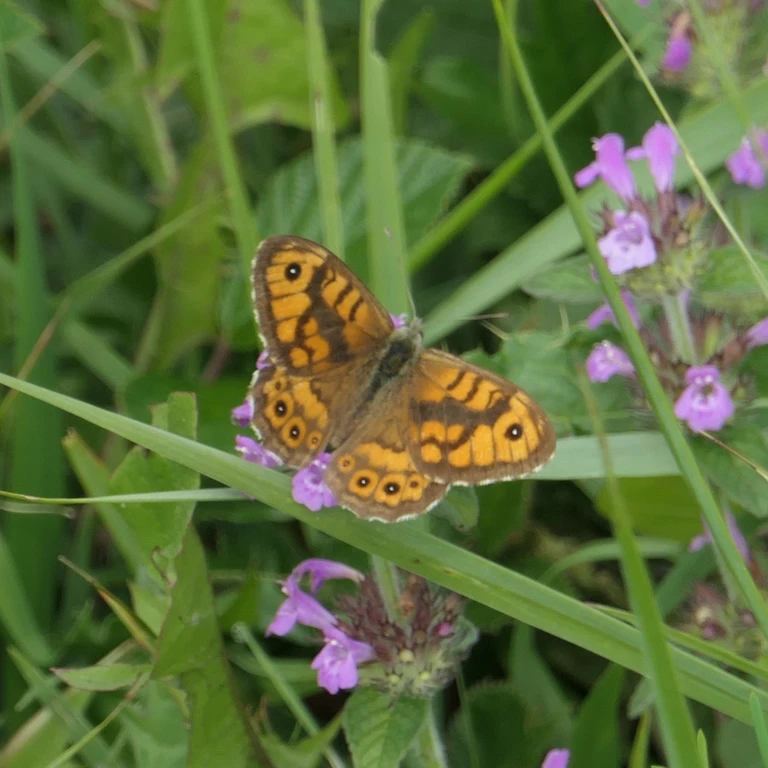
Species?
Lasiommata megera (also Pararge megera)
